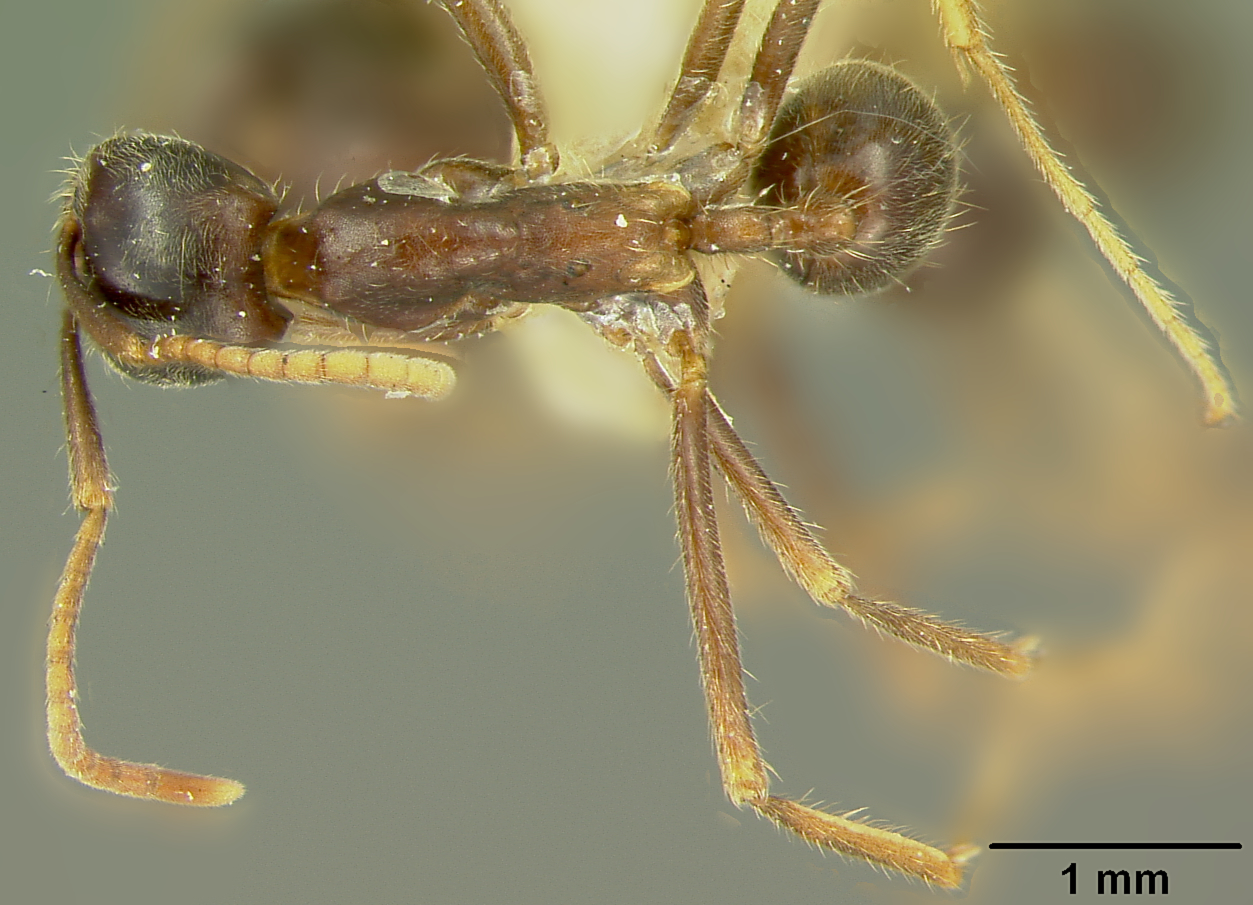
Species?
Eciton praedator
